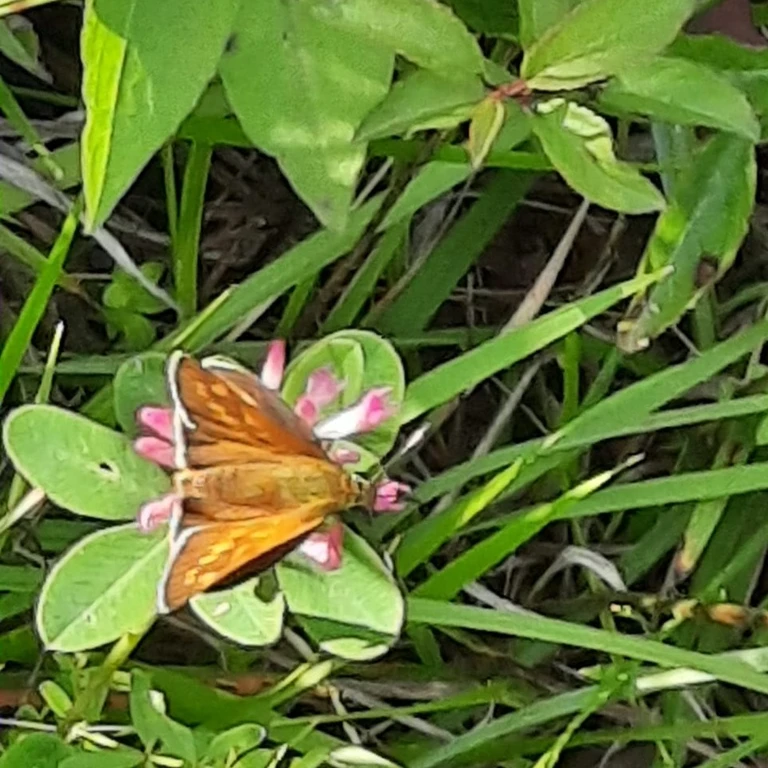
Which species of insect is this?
Ochlodes sylvanus (also Ochlodes venata)
